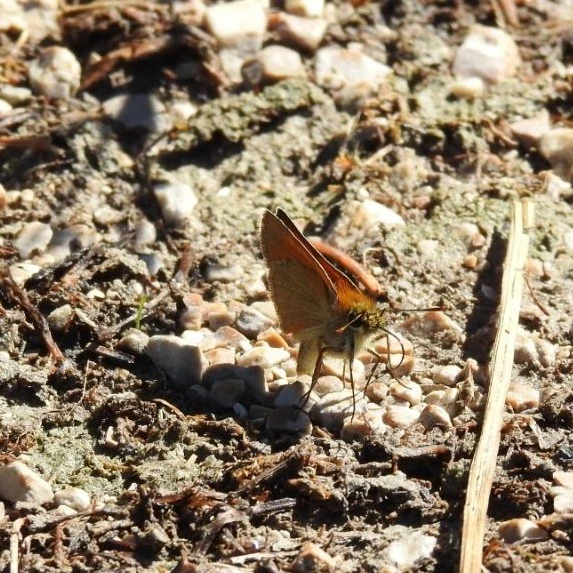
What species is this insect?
Thymelicus sylvestris
